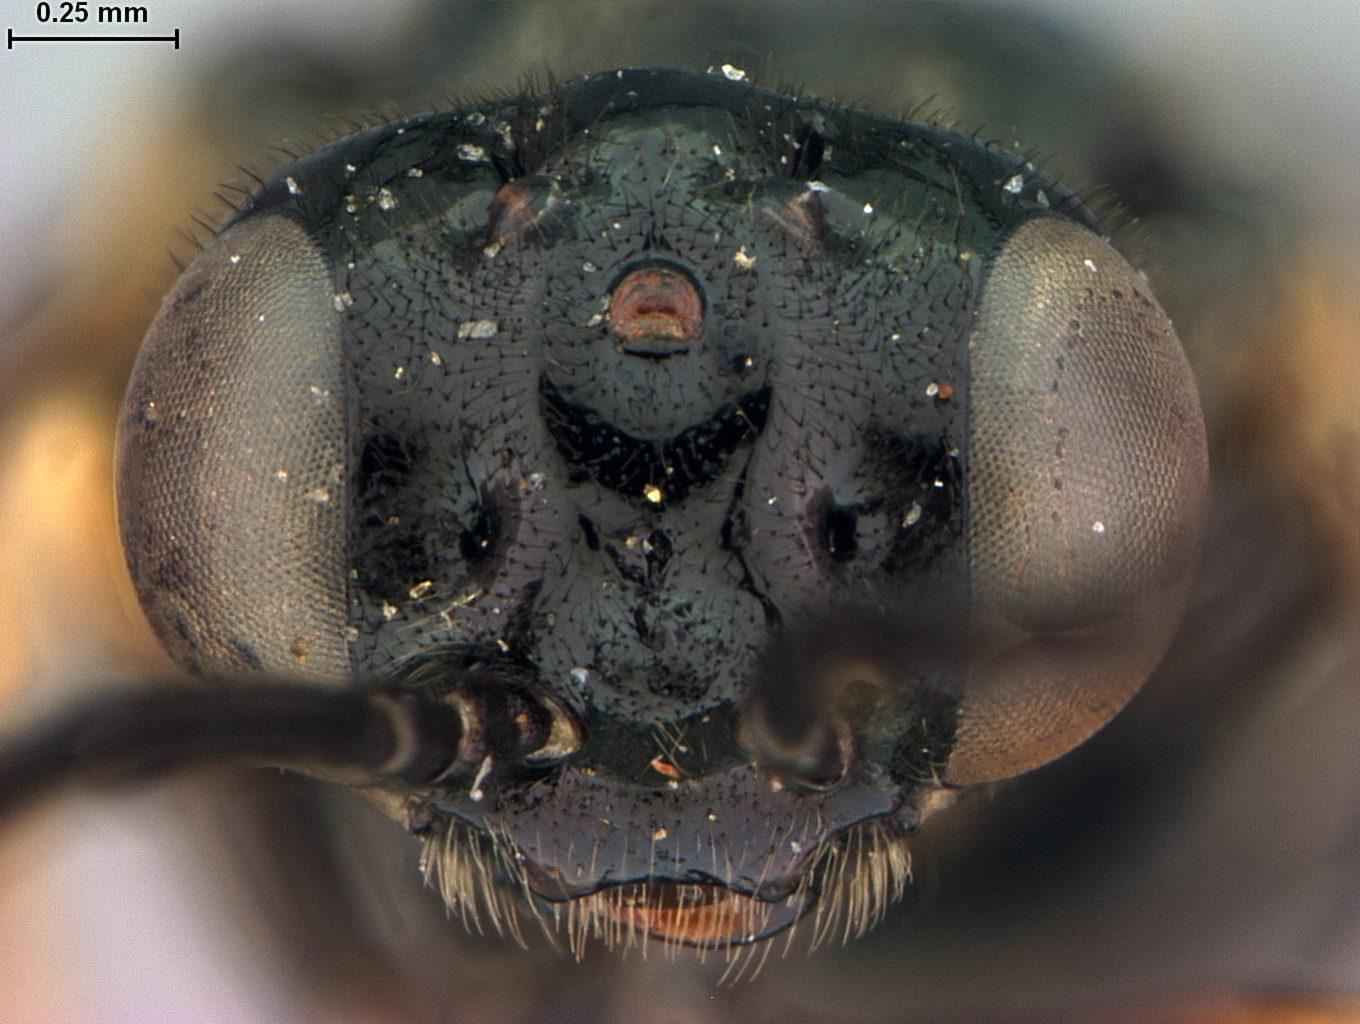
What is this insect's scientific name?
Eriocampoides castaneae
